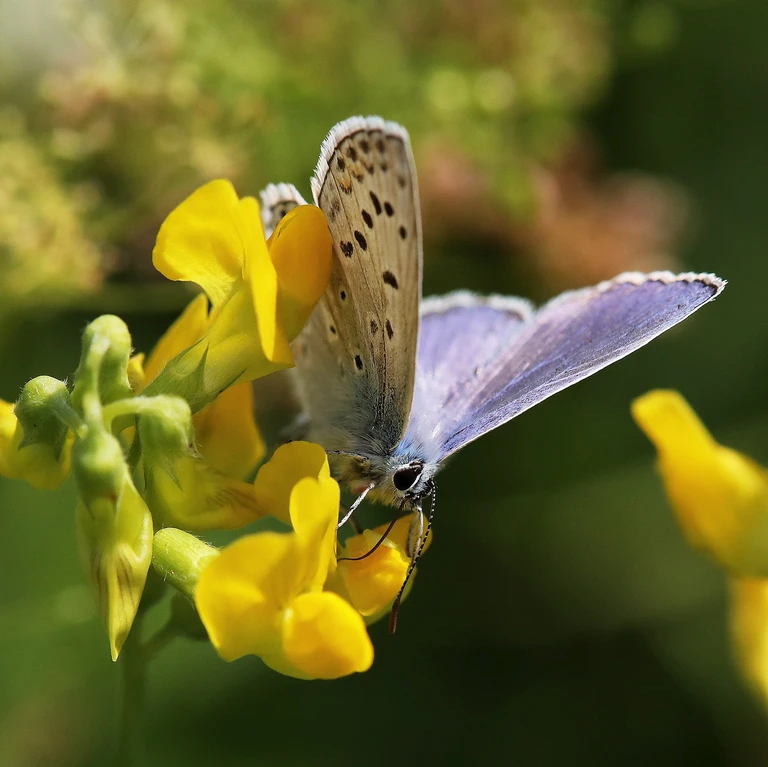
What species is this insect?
Polyommatus icarus
